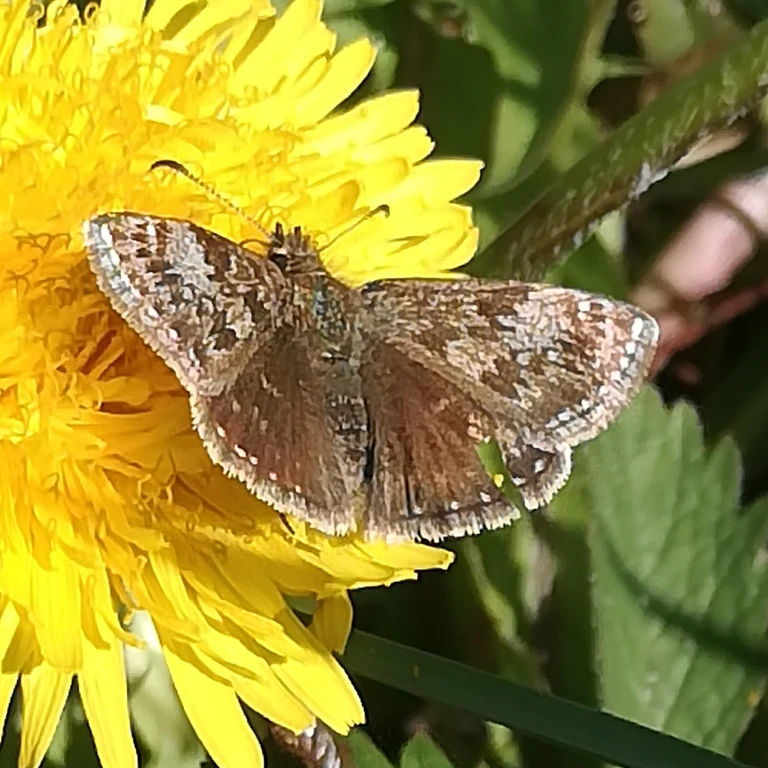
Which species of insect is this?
Erynnis tages
